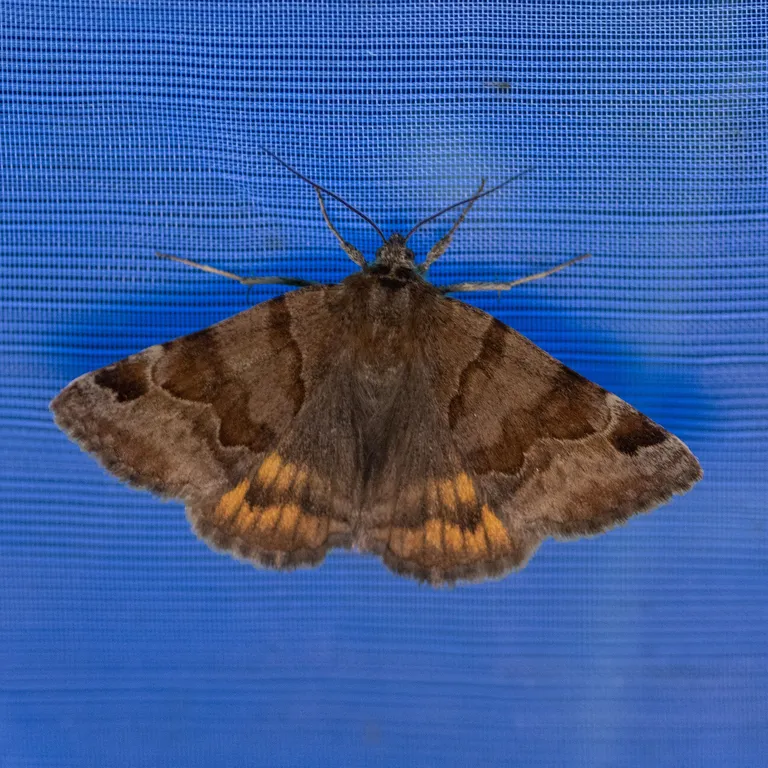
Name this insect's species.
Euclidia glyphica
